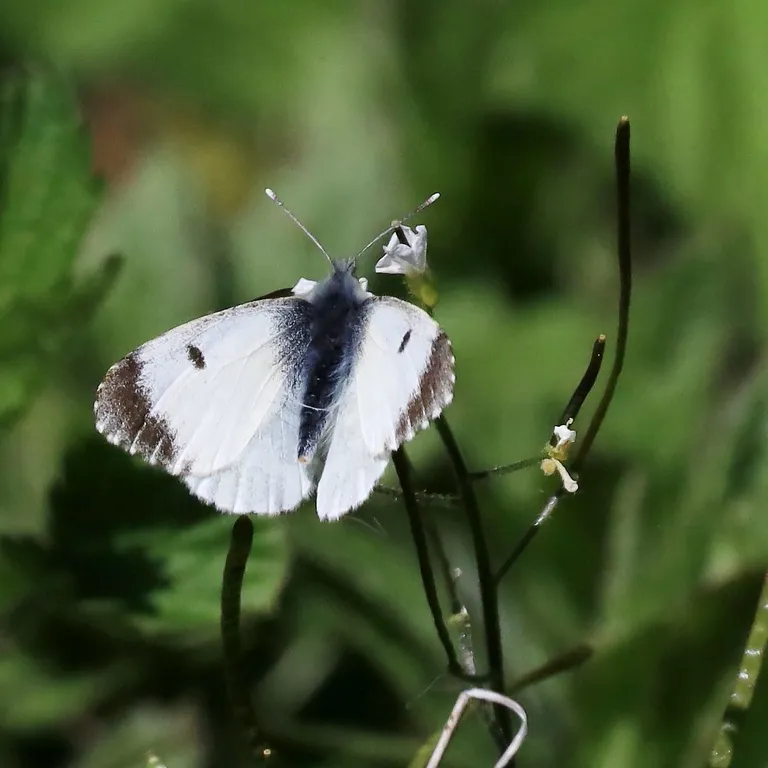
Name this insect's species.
Anthocharis cardamines
